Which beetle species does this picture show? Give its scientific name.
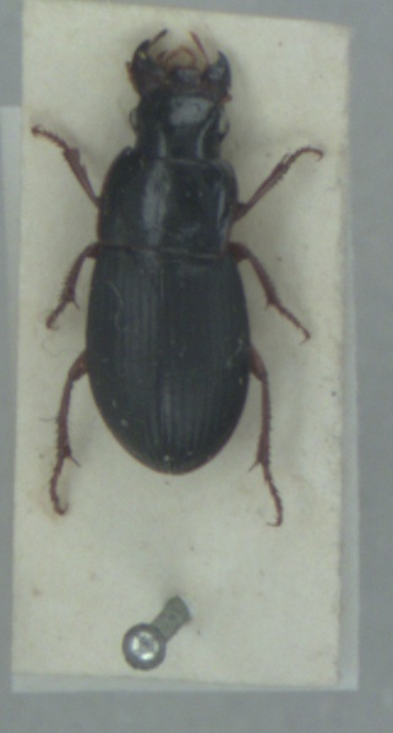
Harpalus latus
